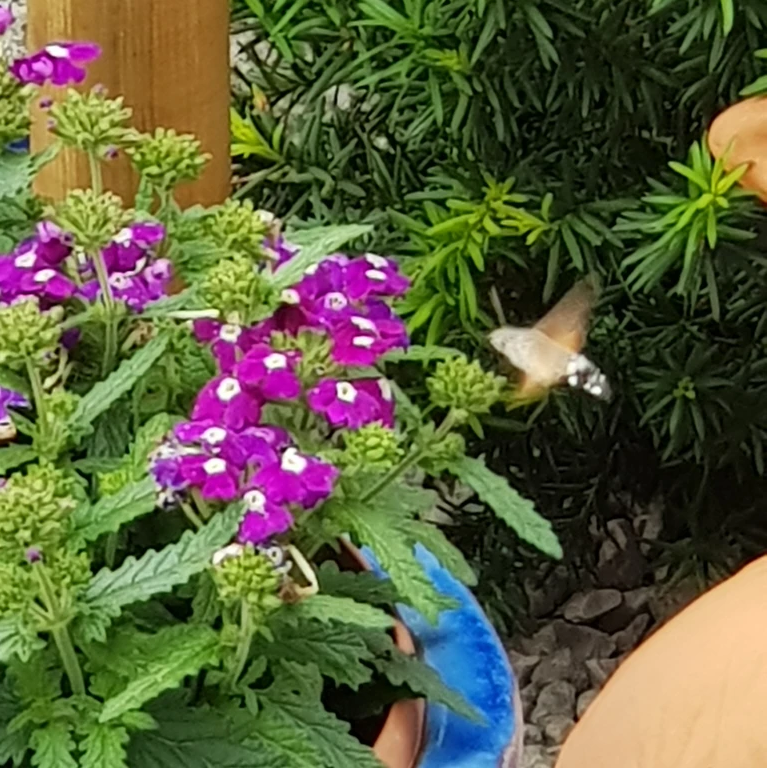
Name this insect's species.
Macroglossum stellatarum
